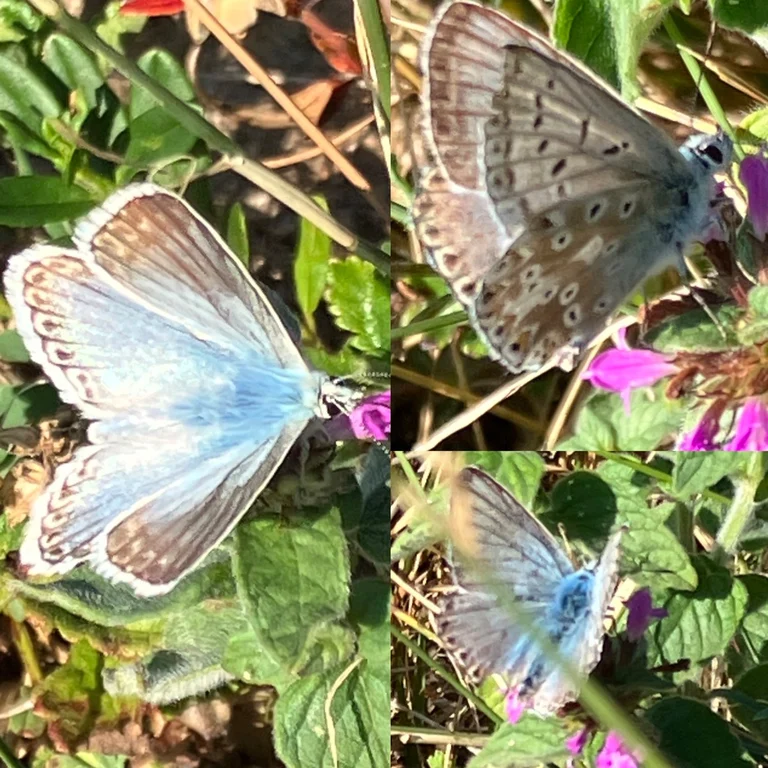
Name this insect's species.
Lysandra coridon
